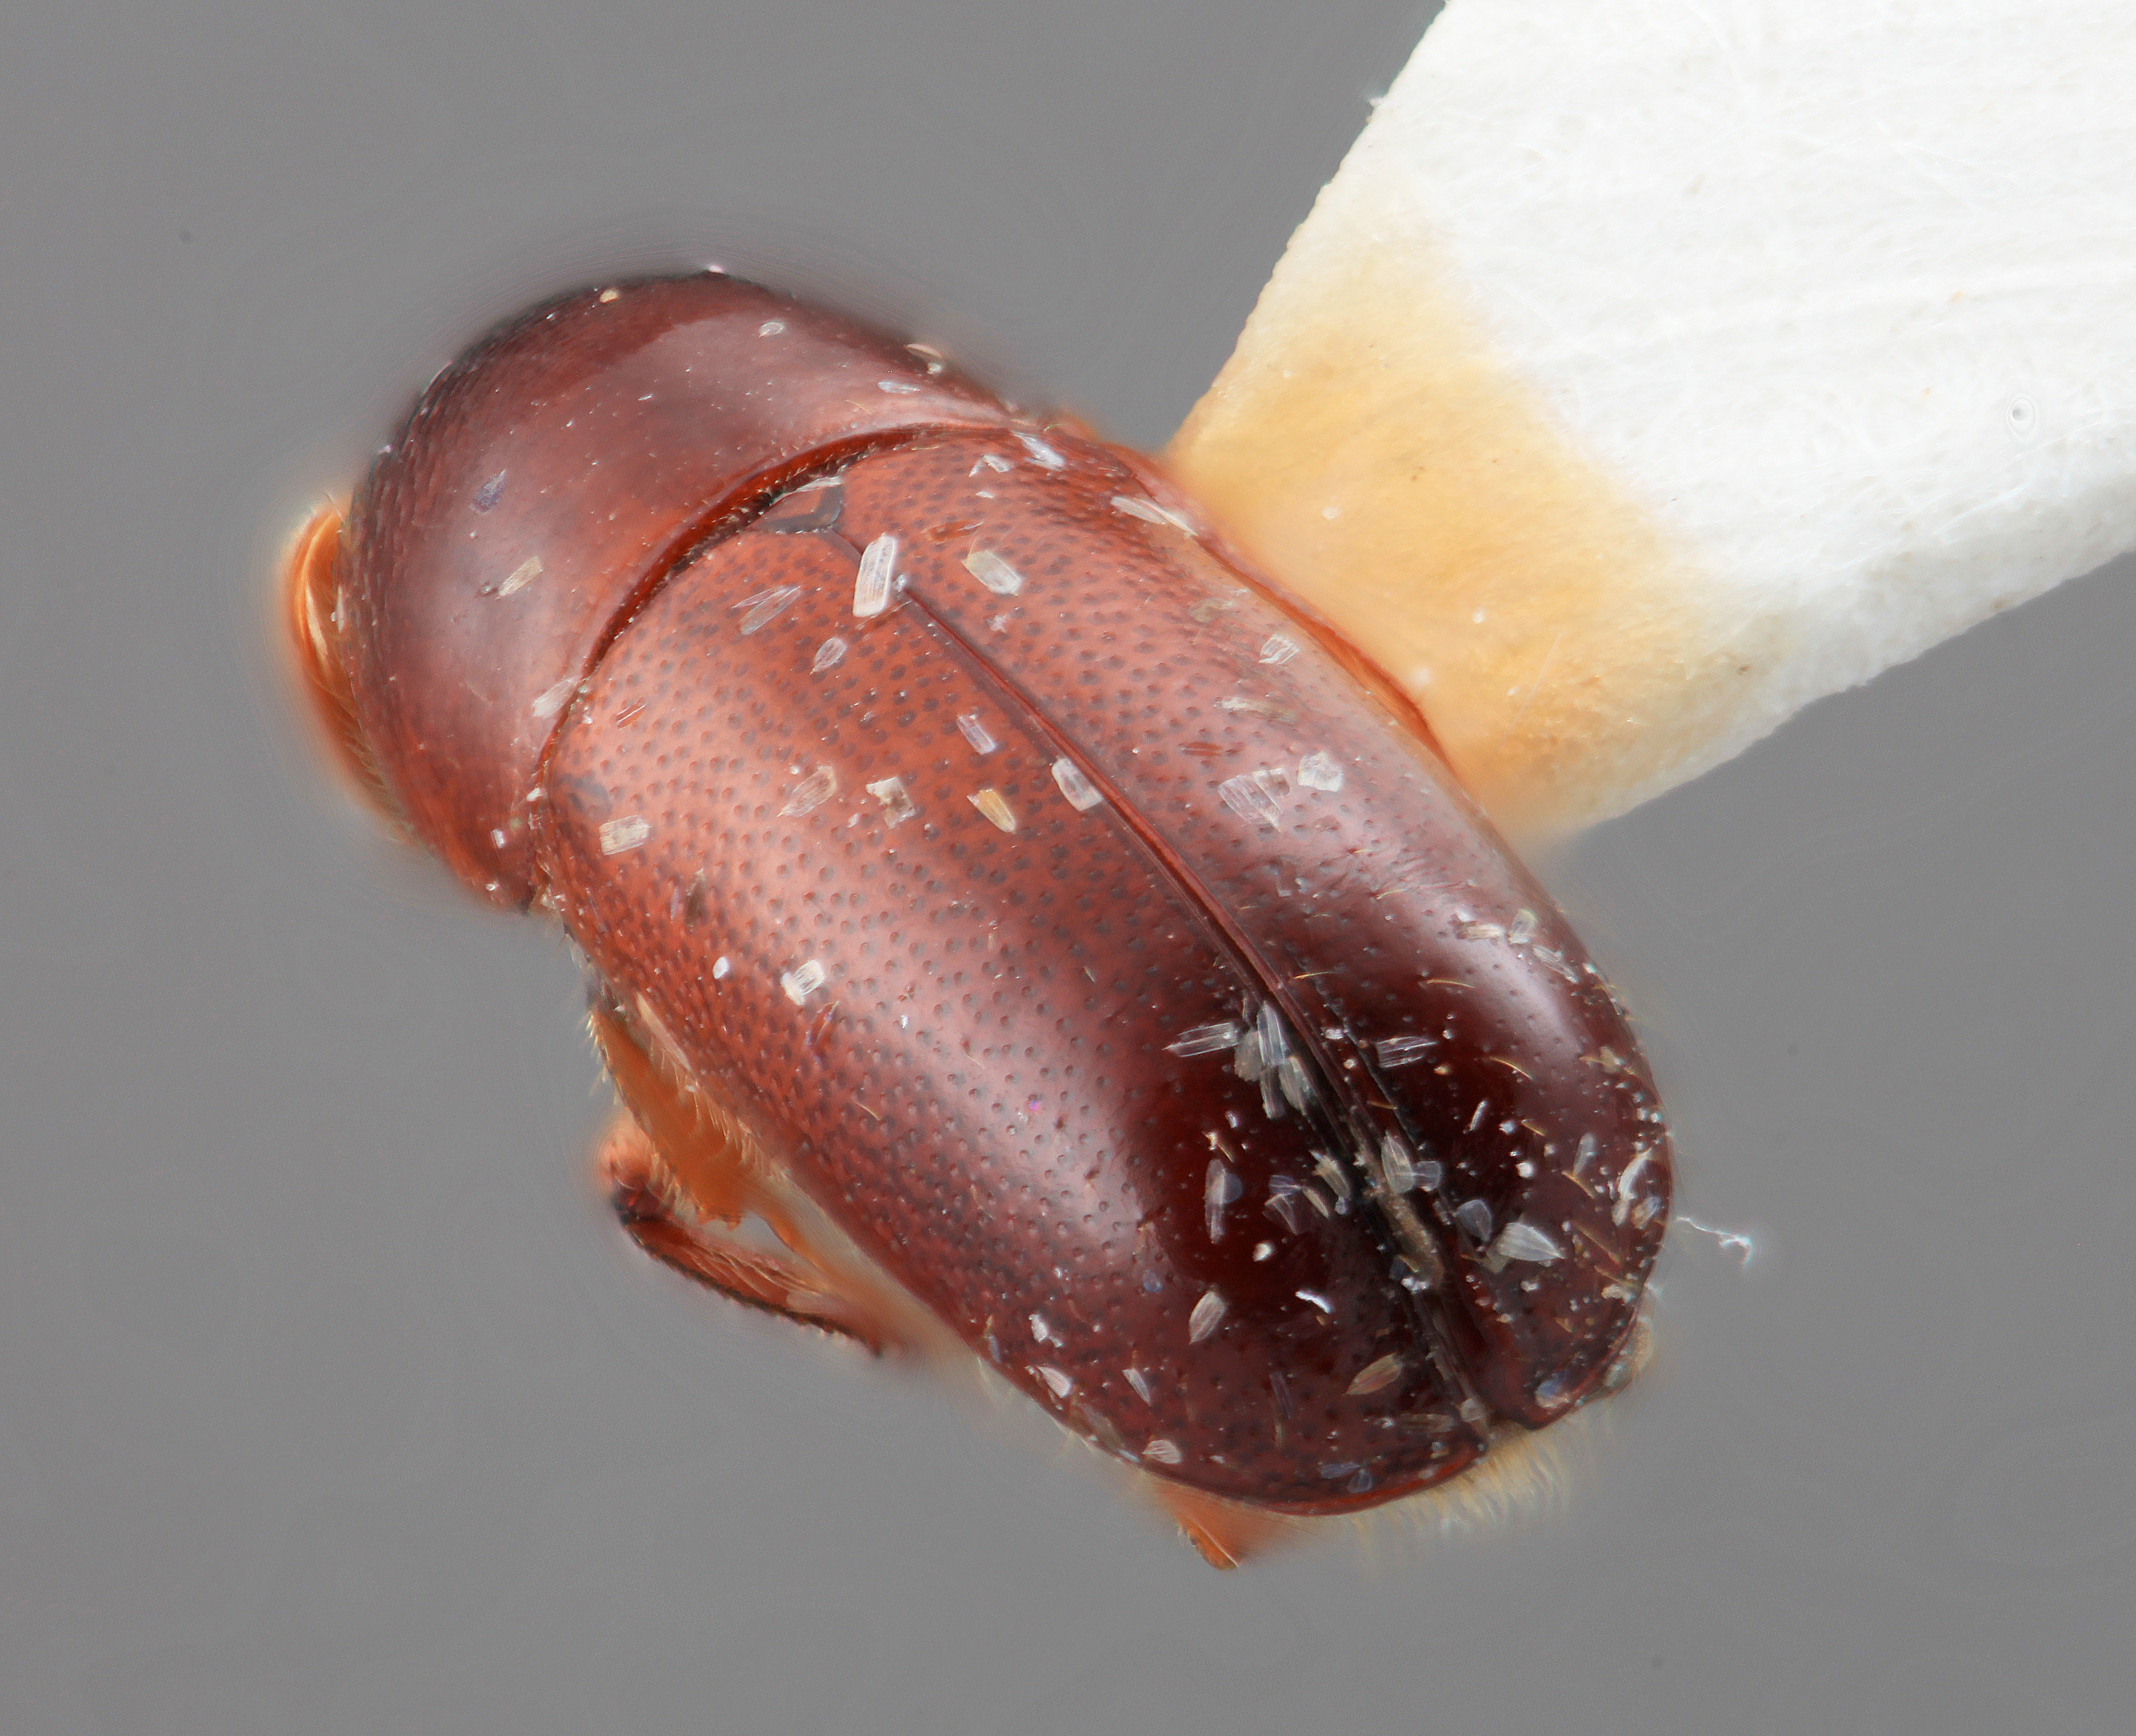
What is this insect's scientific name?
Corthylus chiriquensis
